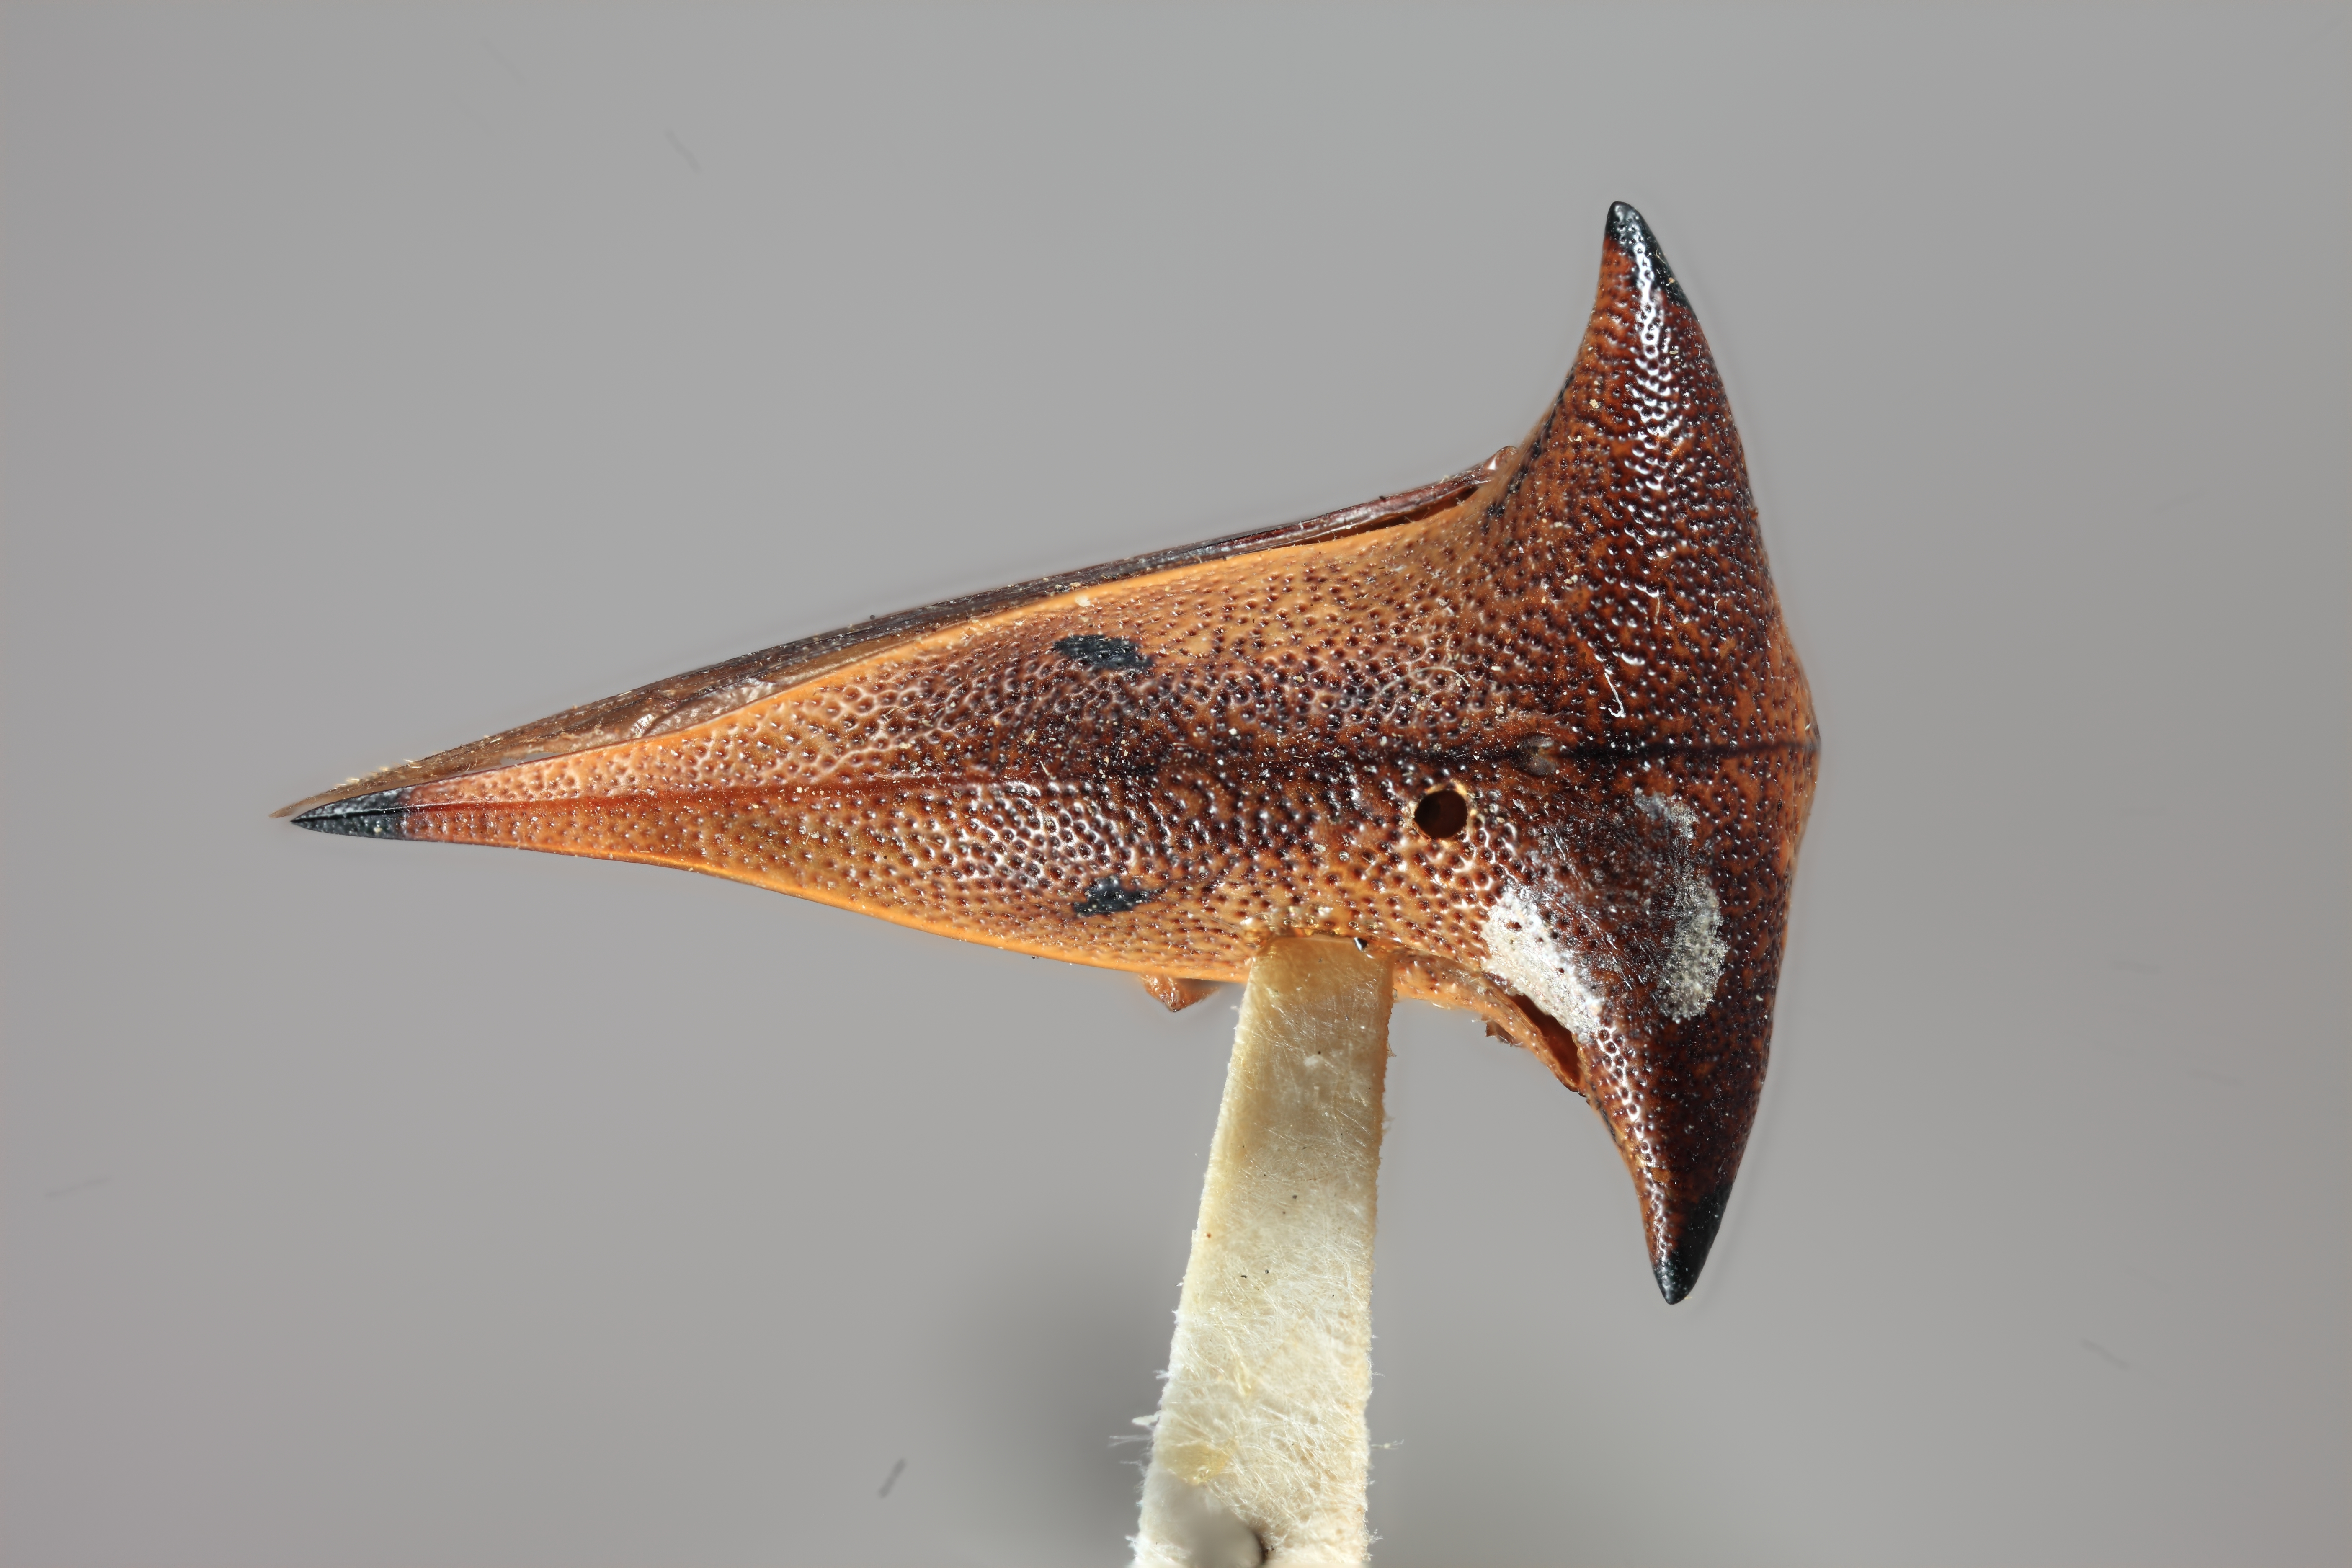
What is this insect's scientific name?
Hyphinoe yaguachiensis
